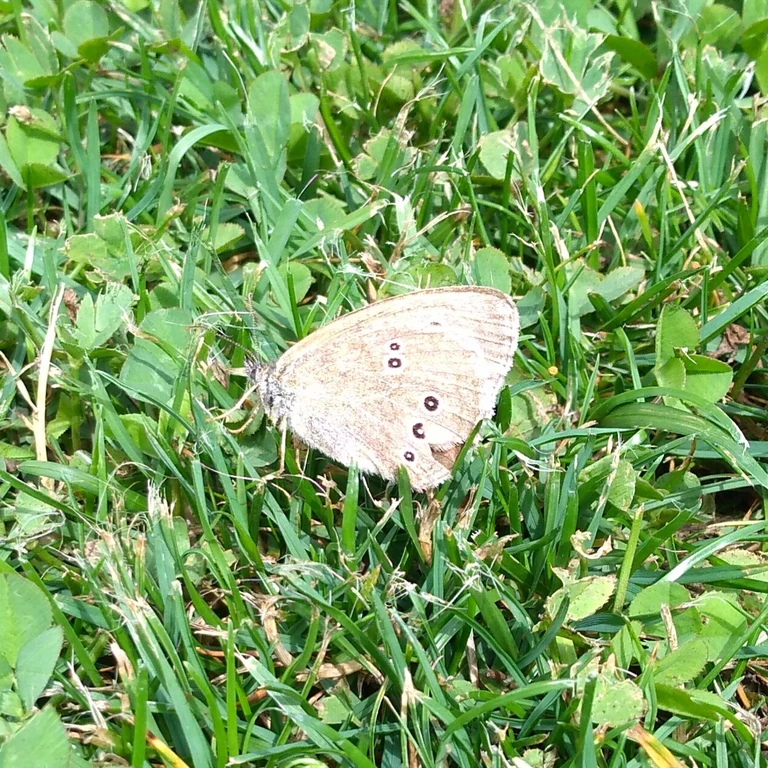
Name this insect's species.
Aphantopus hyperantus
